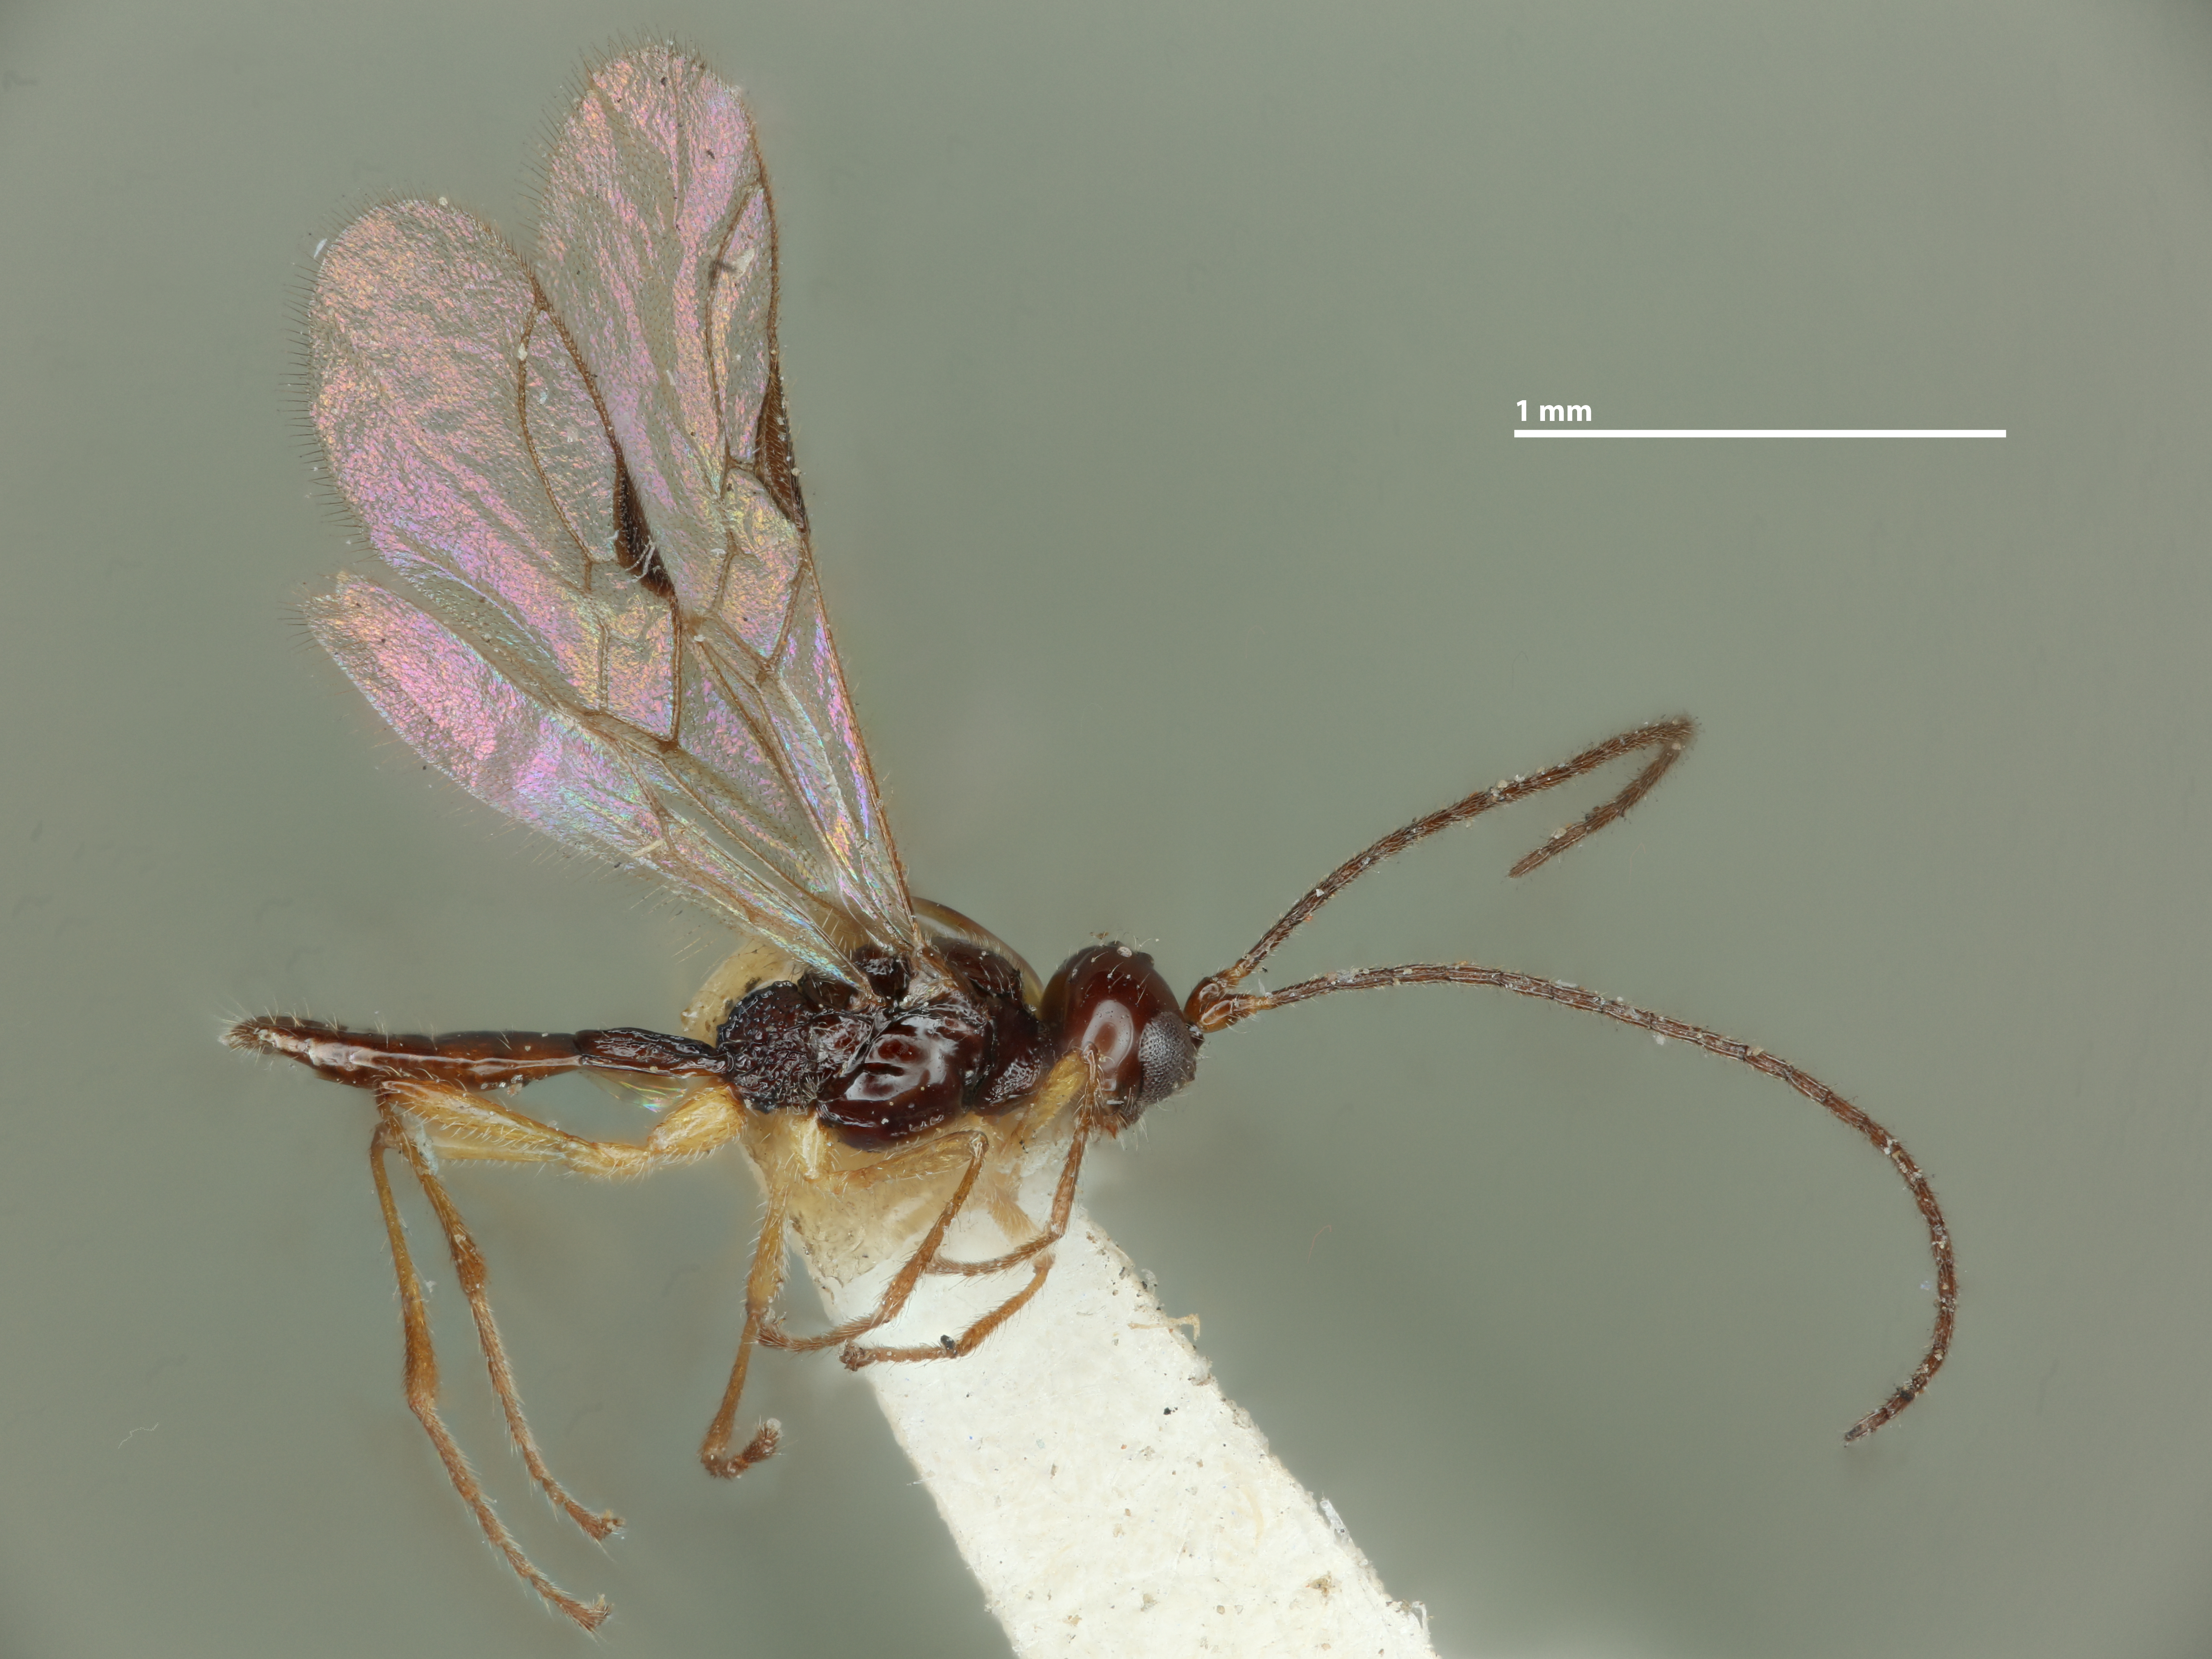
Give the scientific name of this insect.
Brachystropha quadriceps
